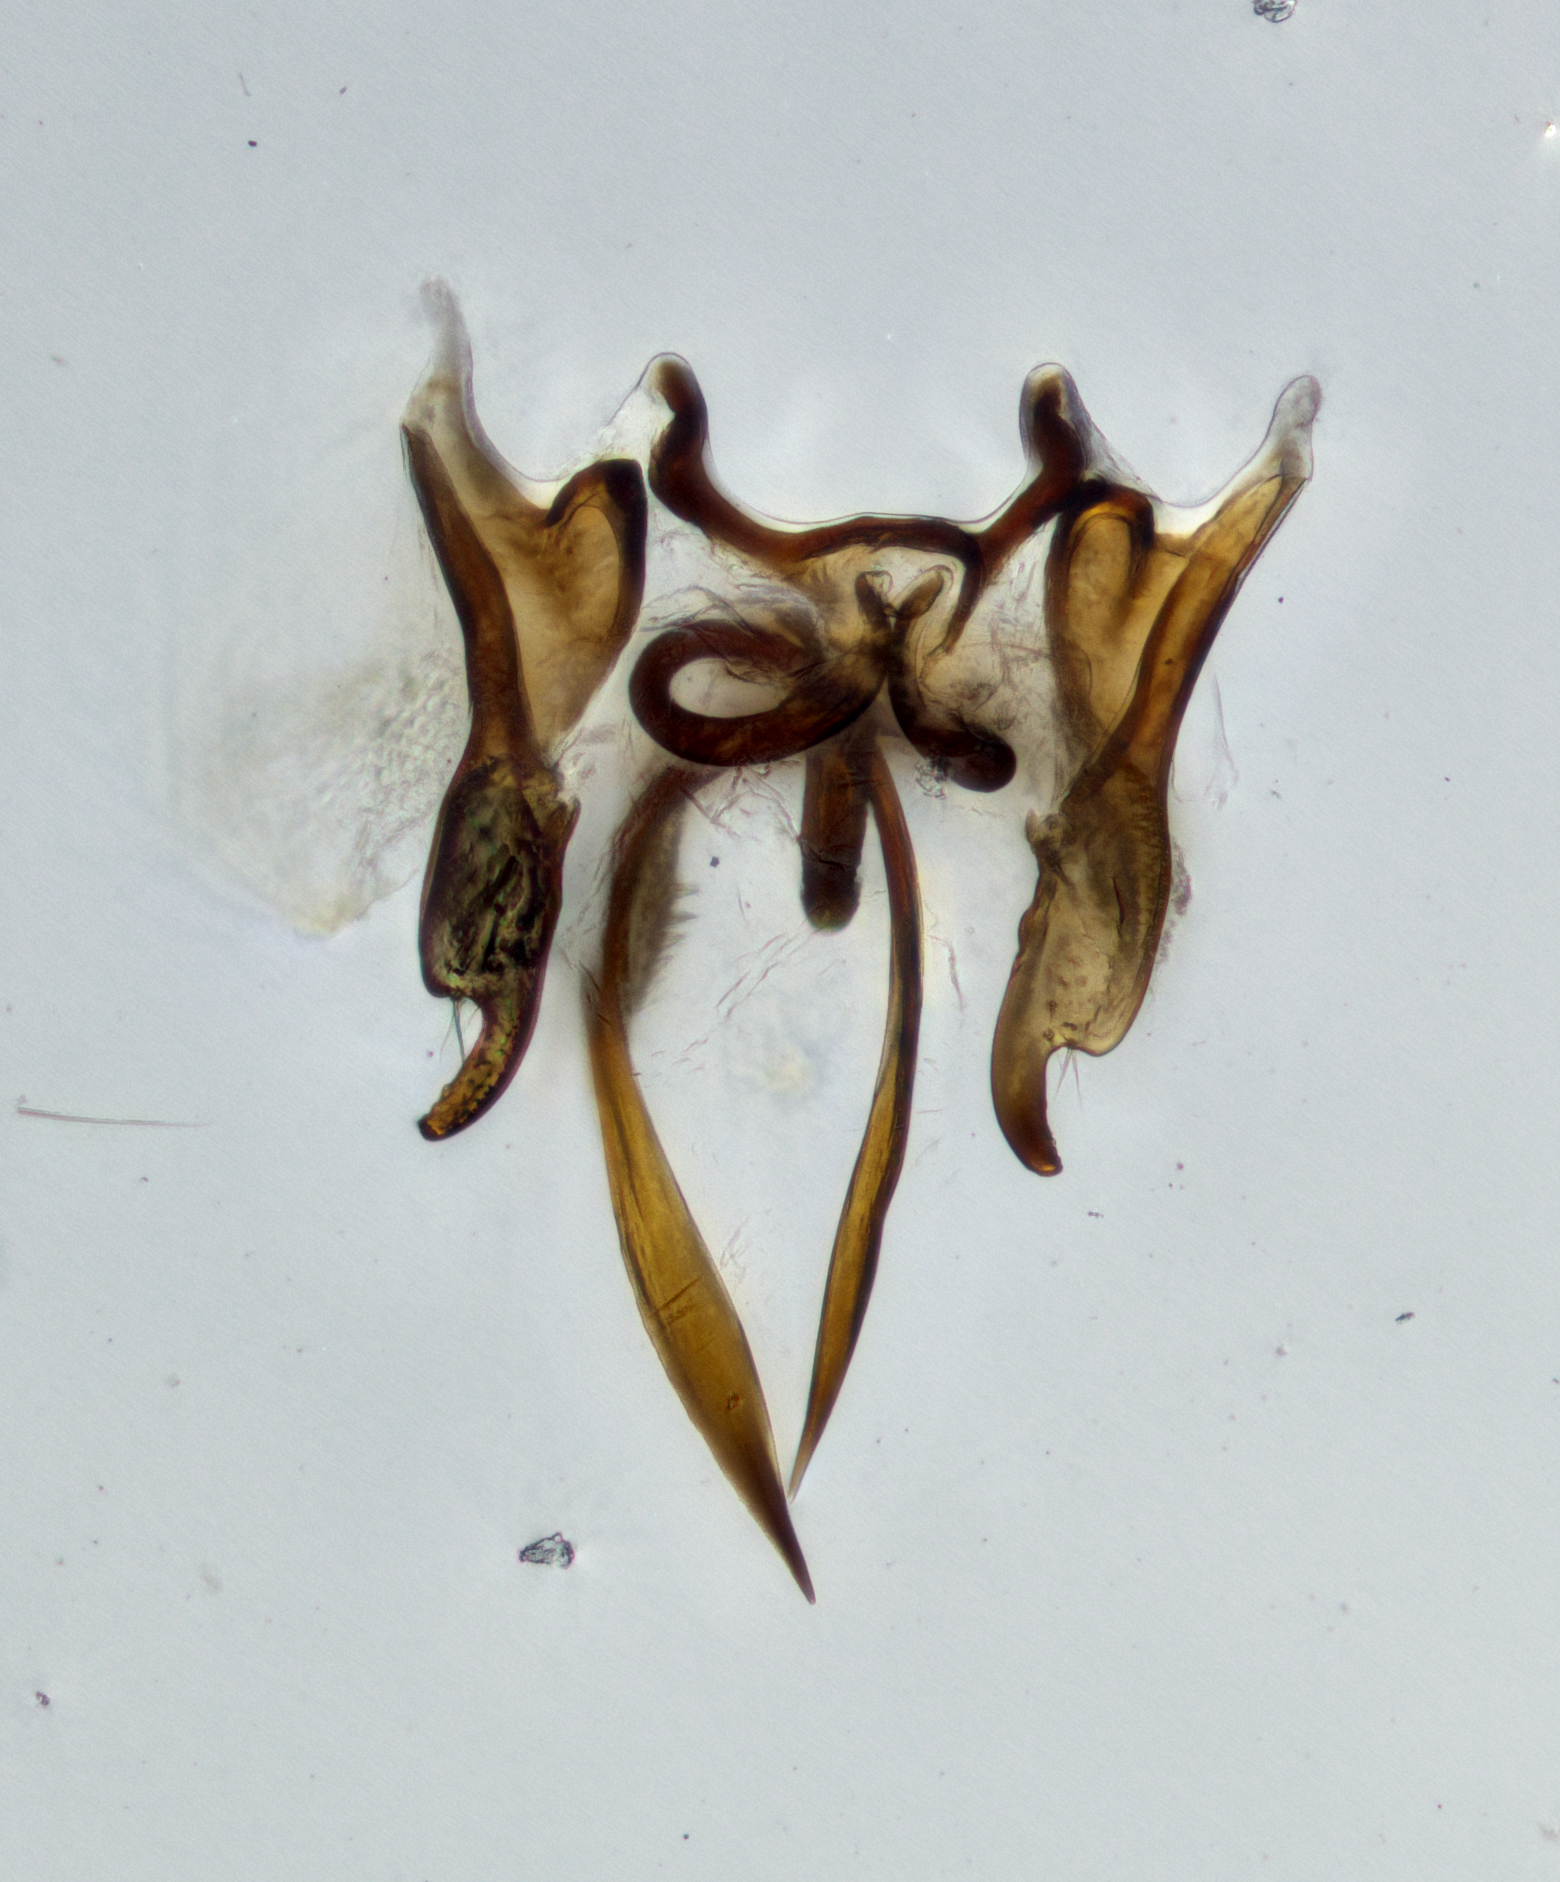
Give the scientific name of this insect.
Scaphytopius meridianus
